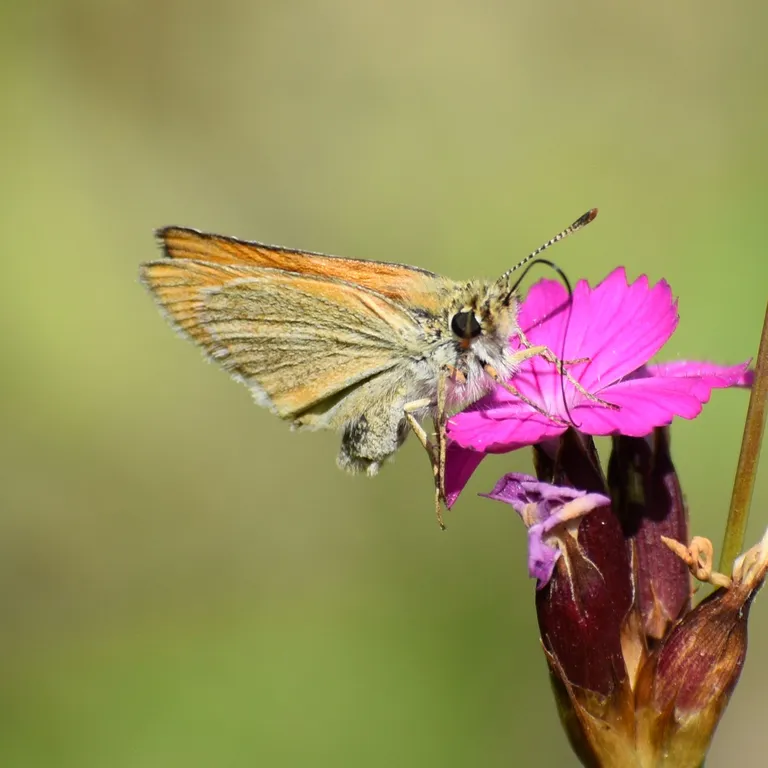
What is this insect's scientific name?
Thymelicus sylvestris
